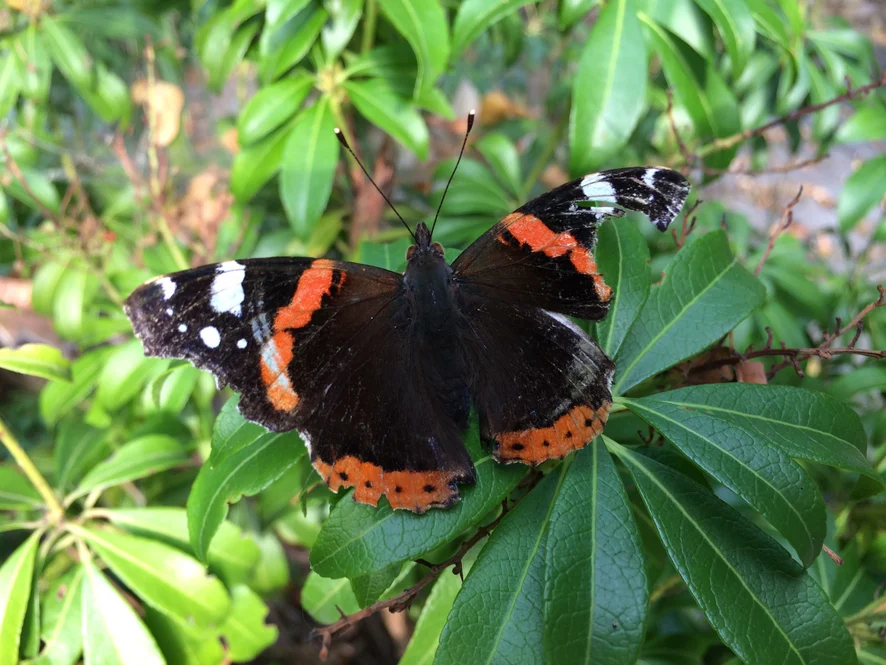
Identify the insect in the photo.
Vanessa atalanta
